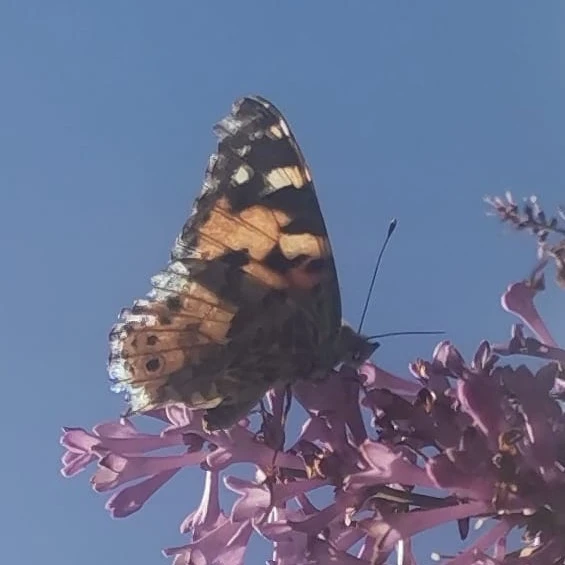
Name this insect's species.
Vanessa cardui
